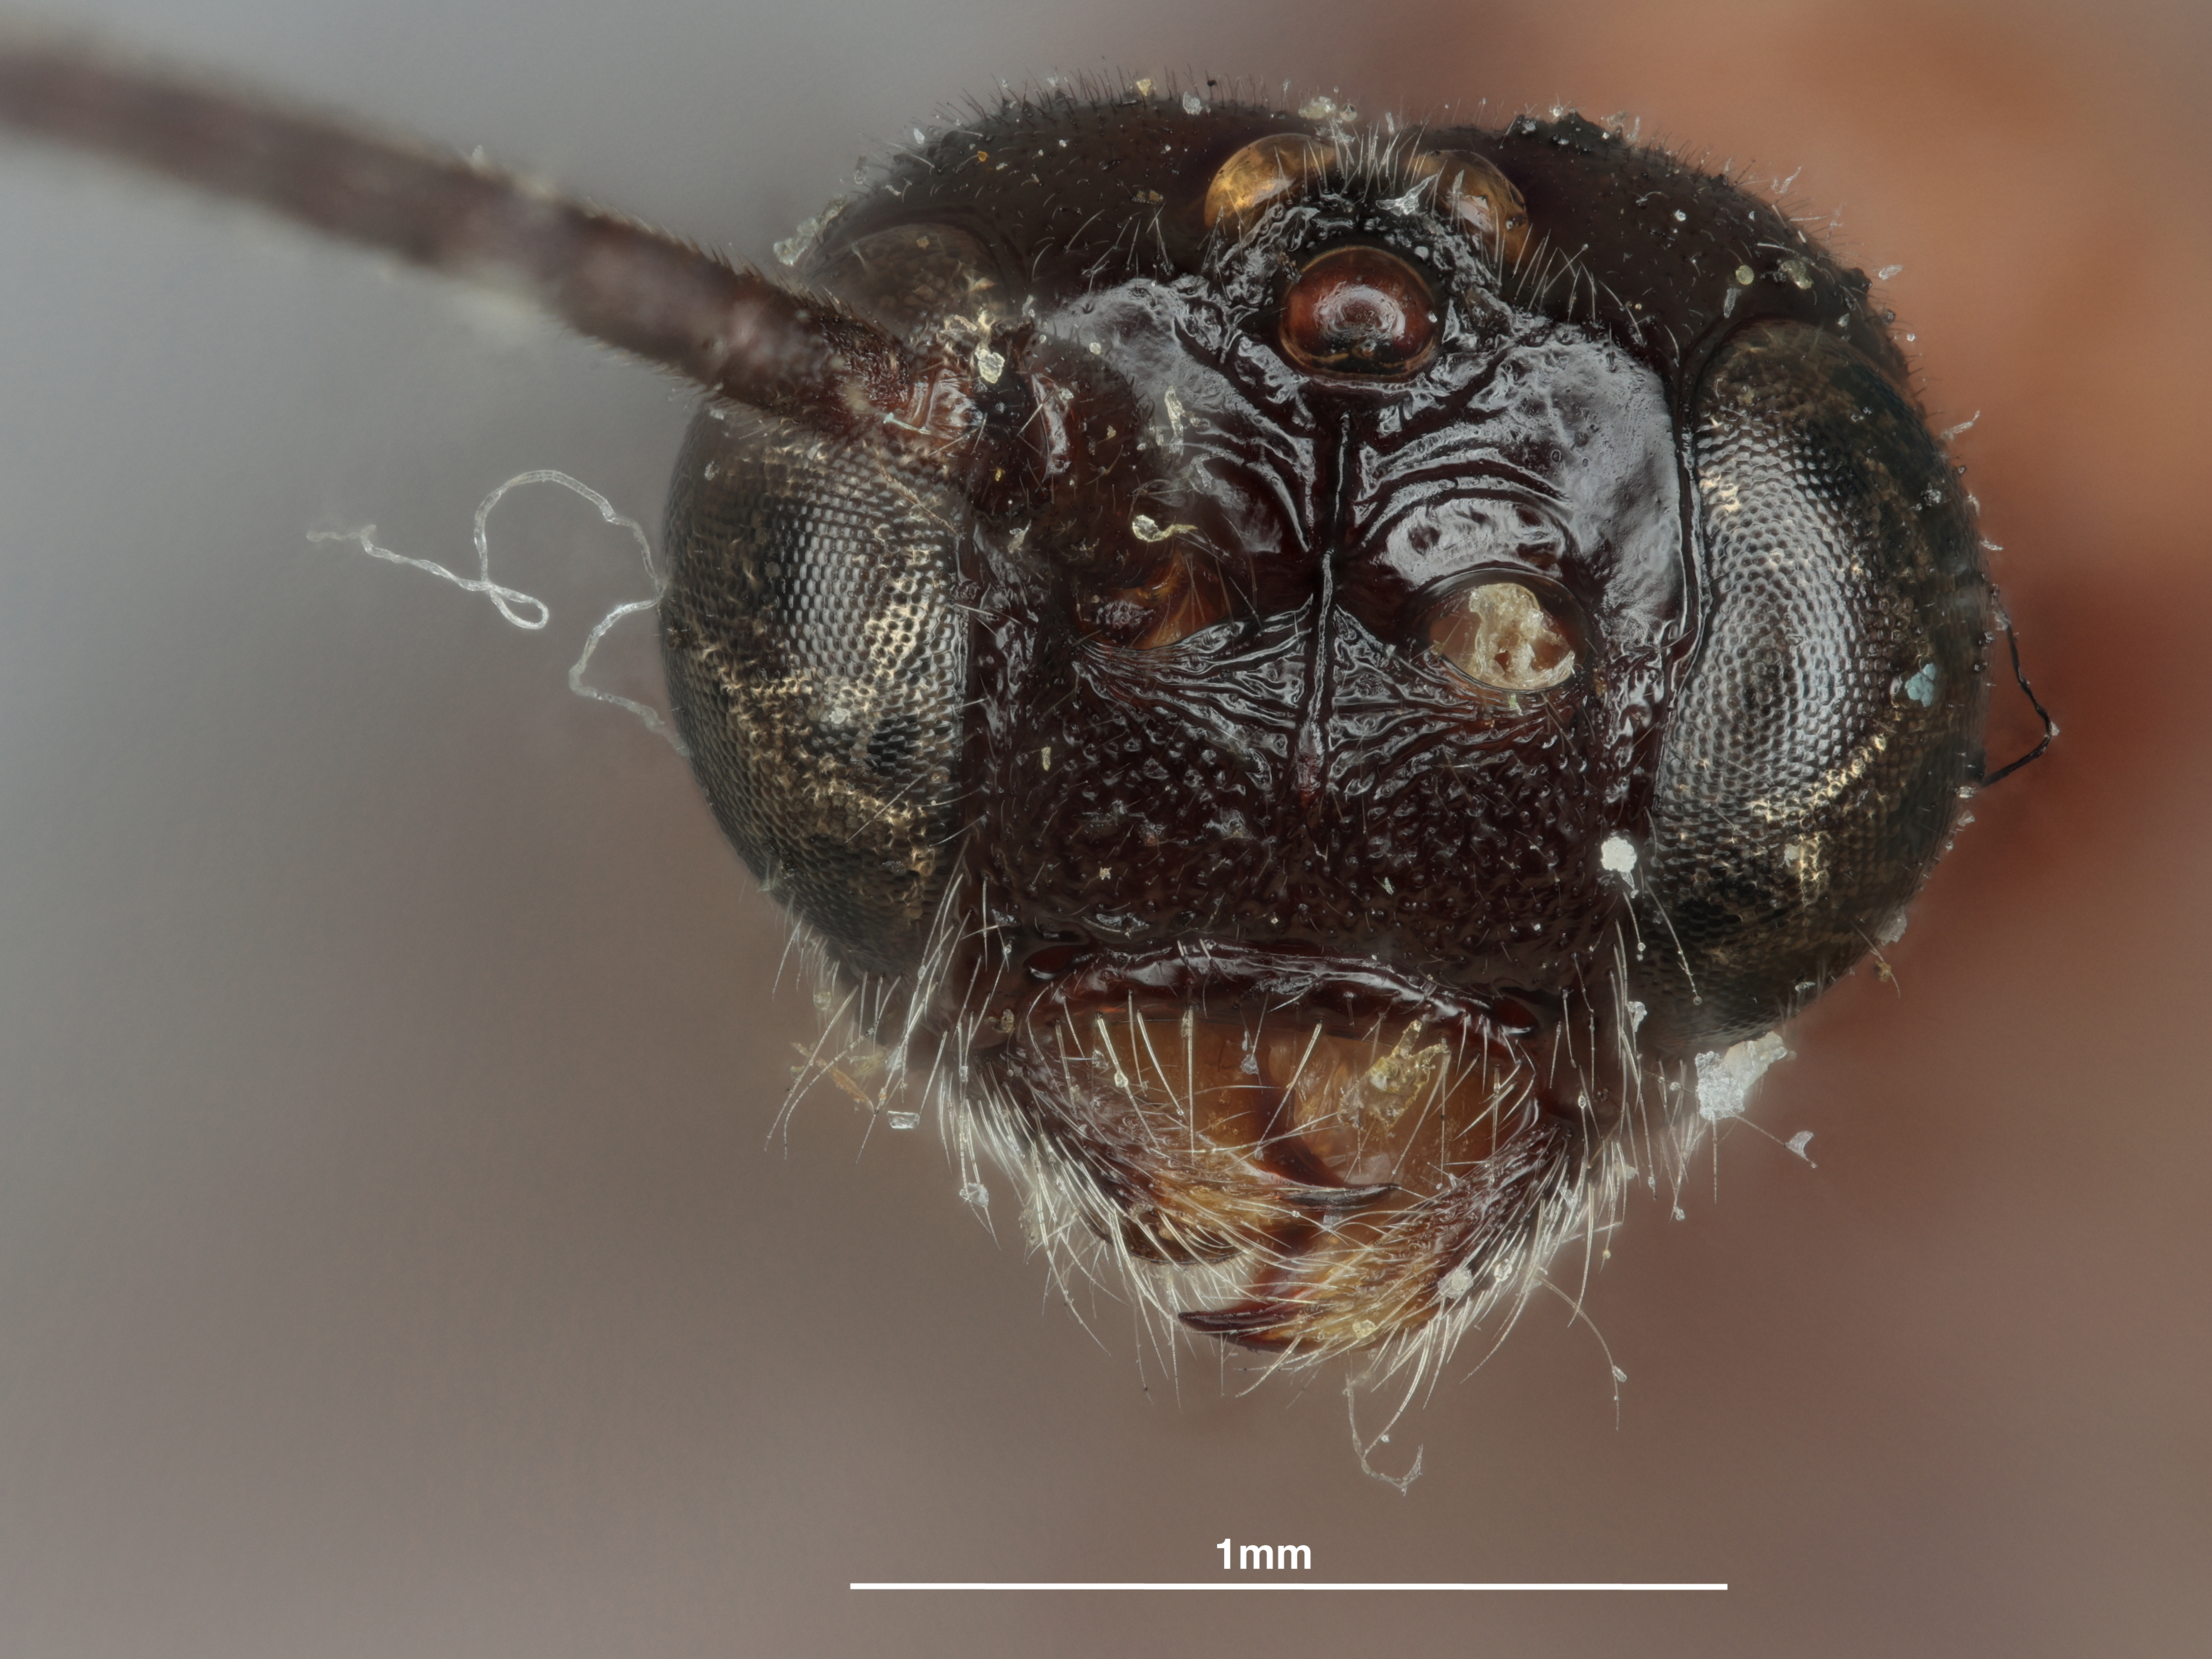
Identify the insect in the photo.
Yelicones arizonus
